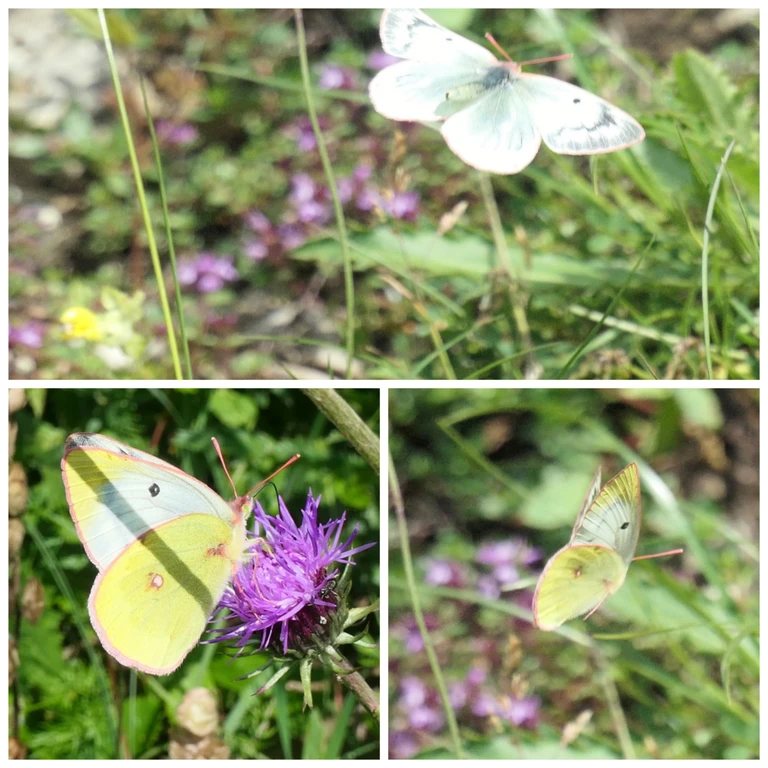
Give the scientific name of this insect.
Colias phicomone
